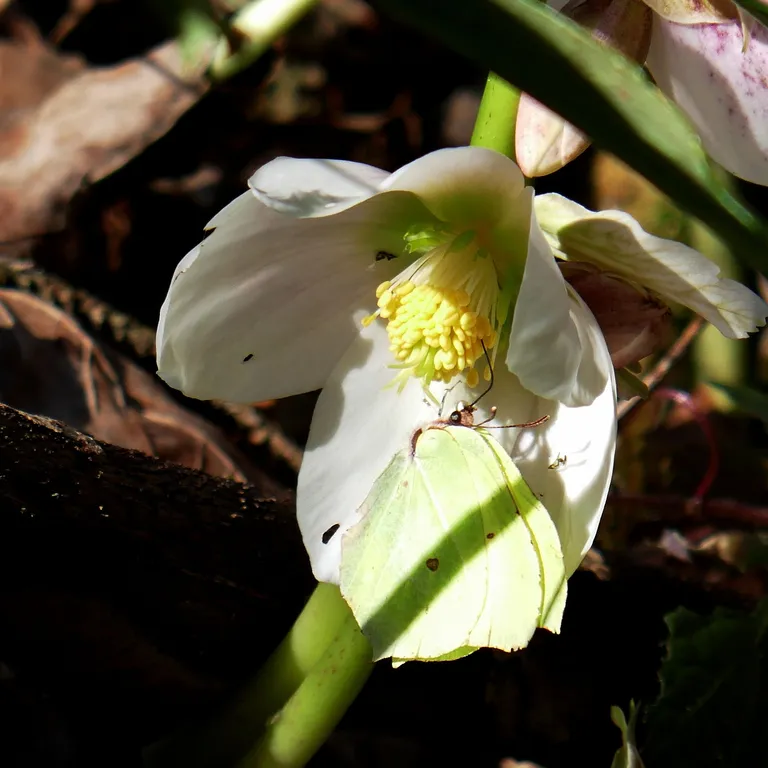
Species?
Gonepteryx rhamni
